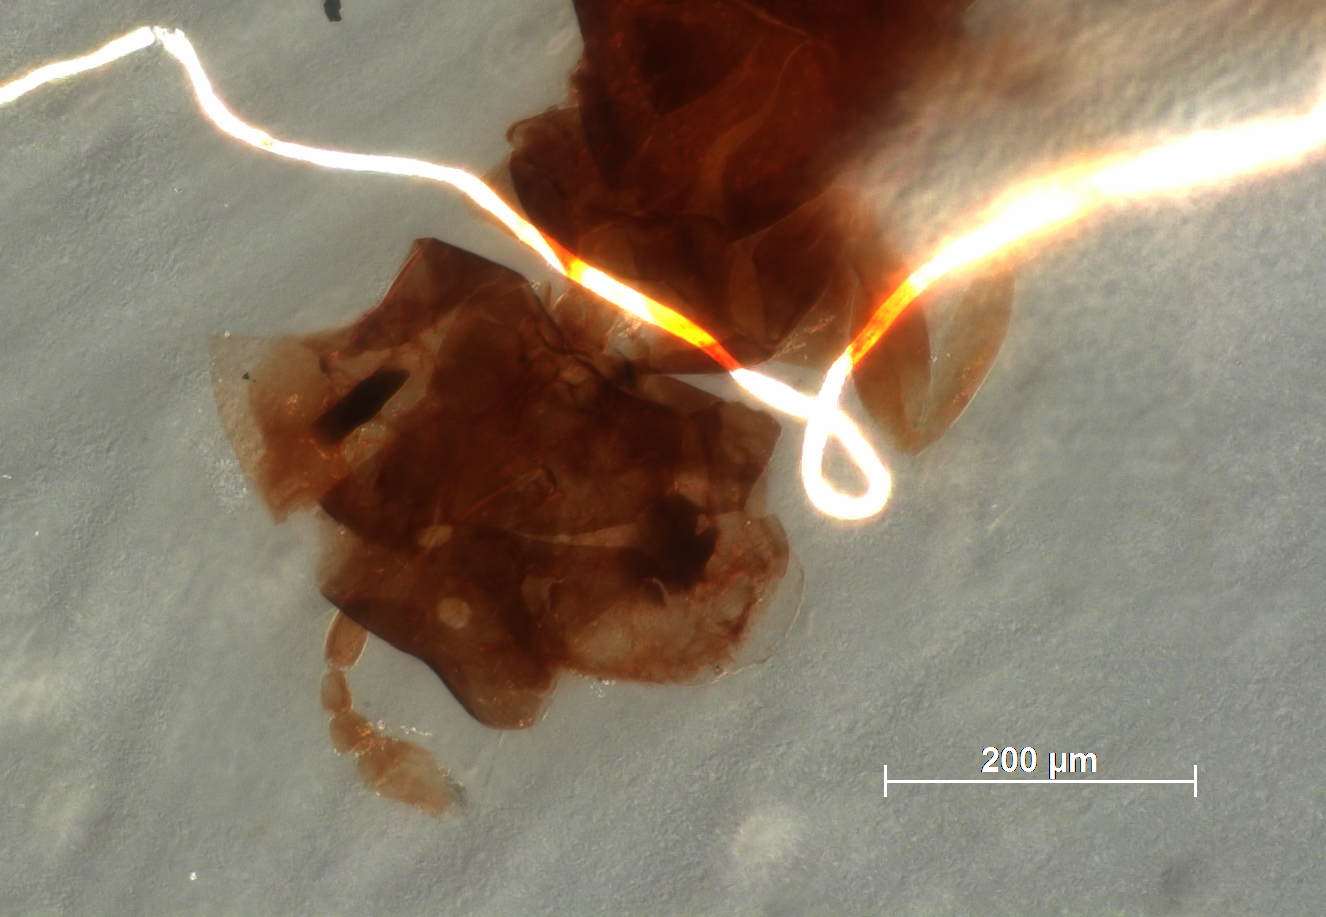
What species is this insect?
Thripoctenus femoratus
